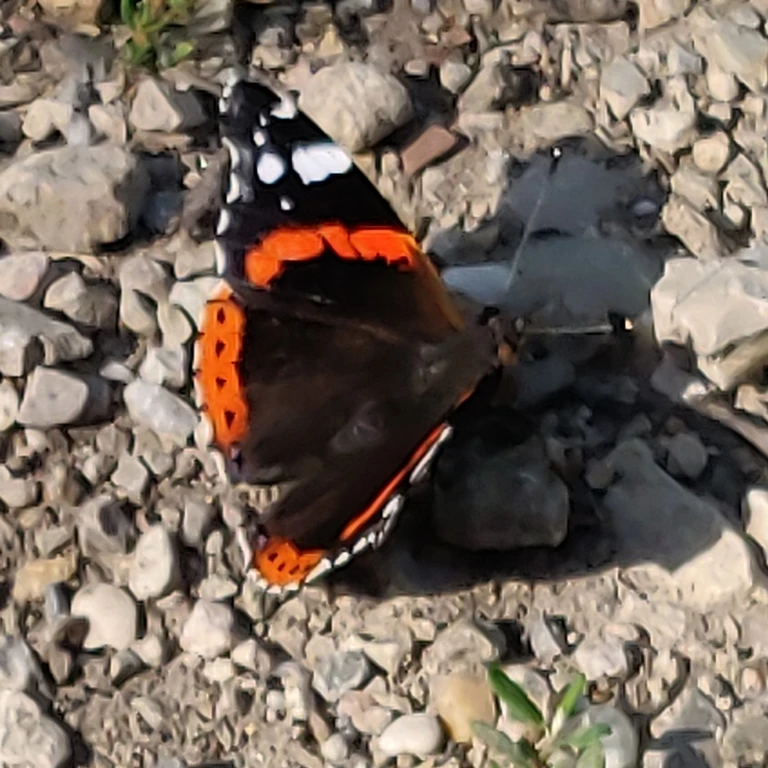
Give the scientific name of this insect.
Vanessa atalanta
